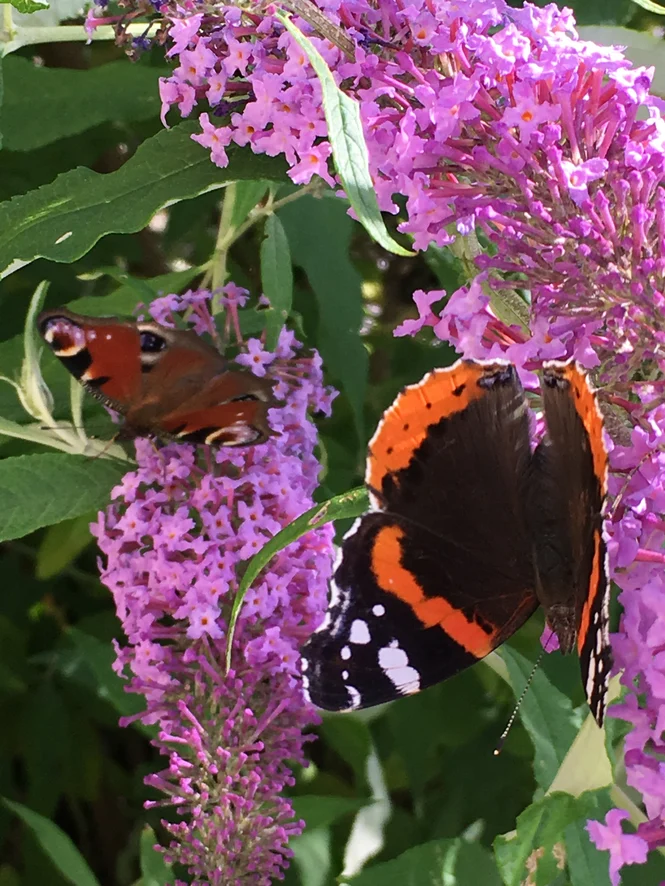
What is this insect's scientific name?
Vanessa atalanta
